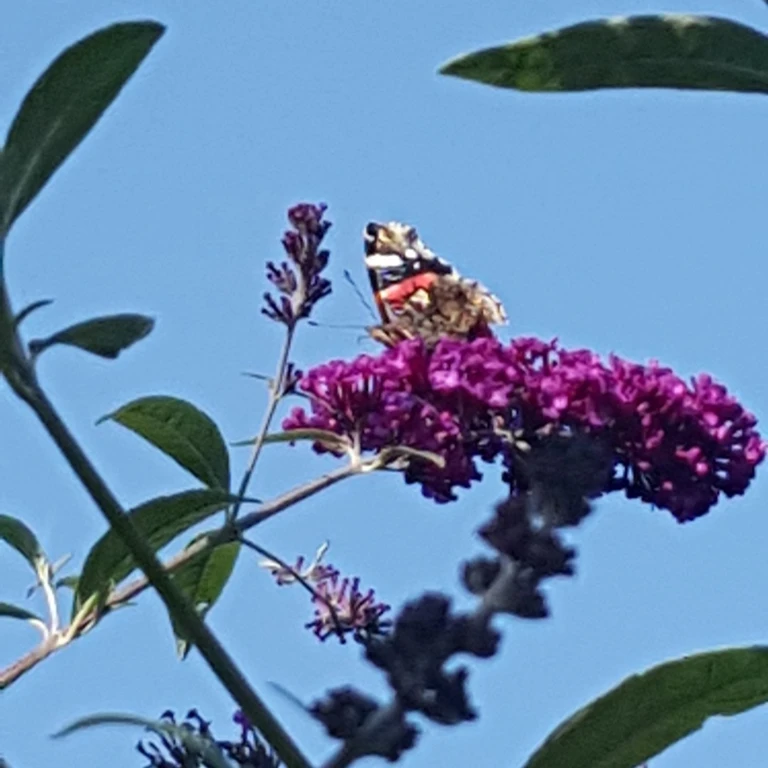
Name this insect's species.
Vanessa atalanta
